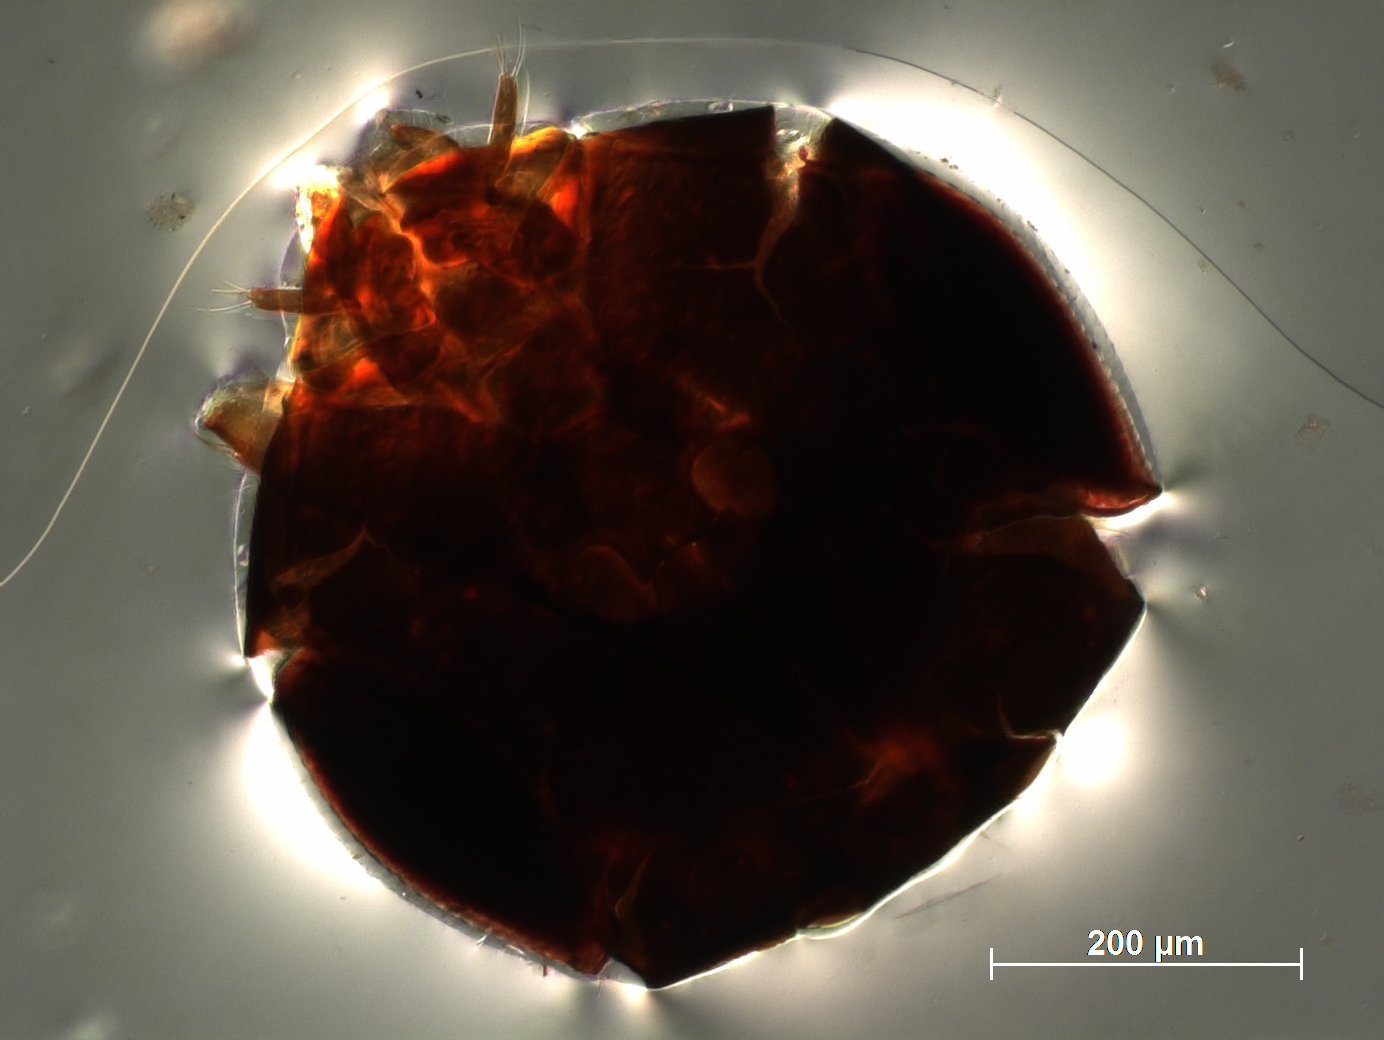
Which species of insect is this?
Tetrastichus travancorensis
